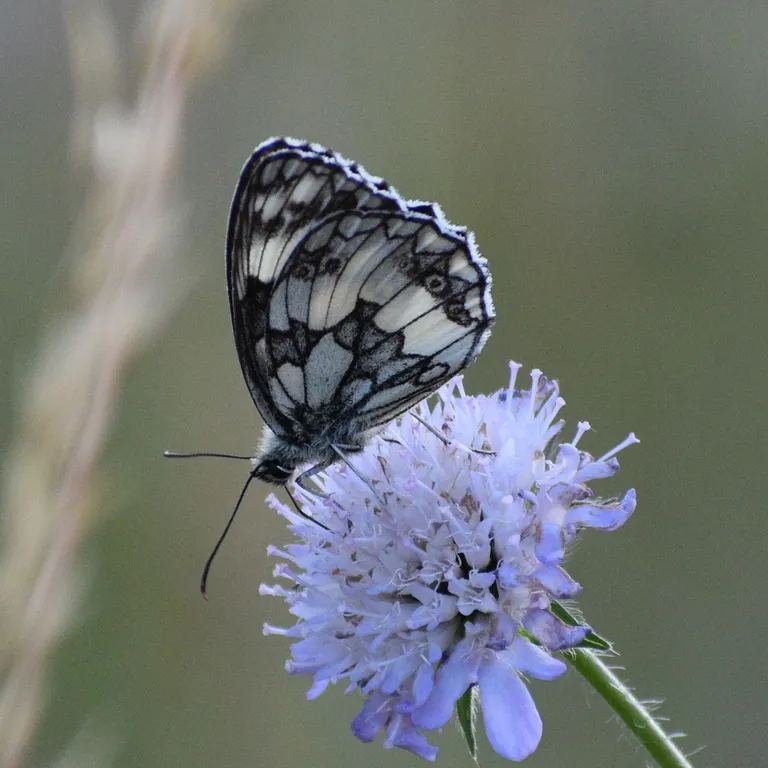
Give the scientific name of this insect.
Melanargia galathea
